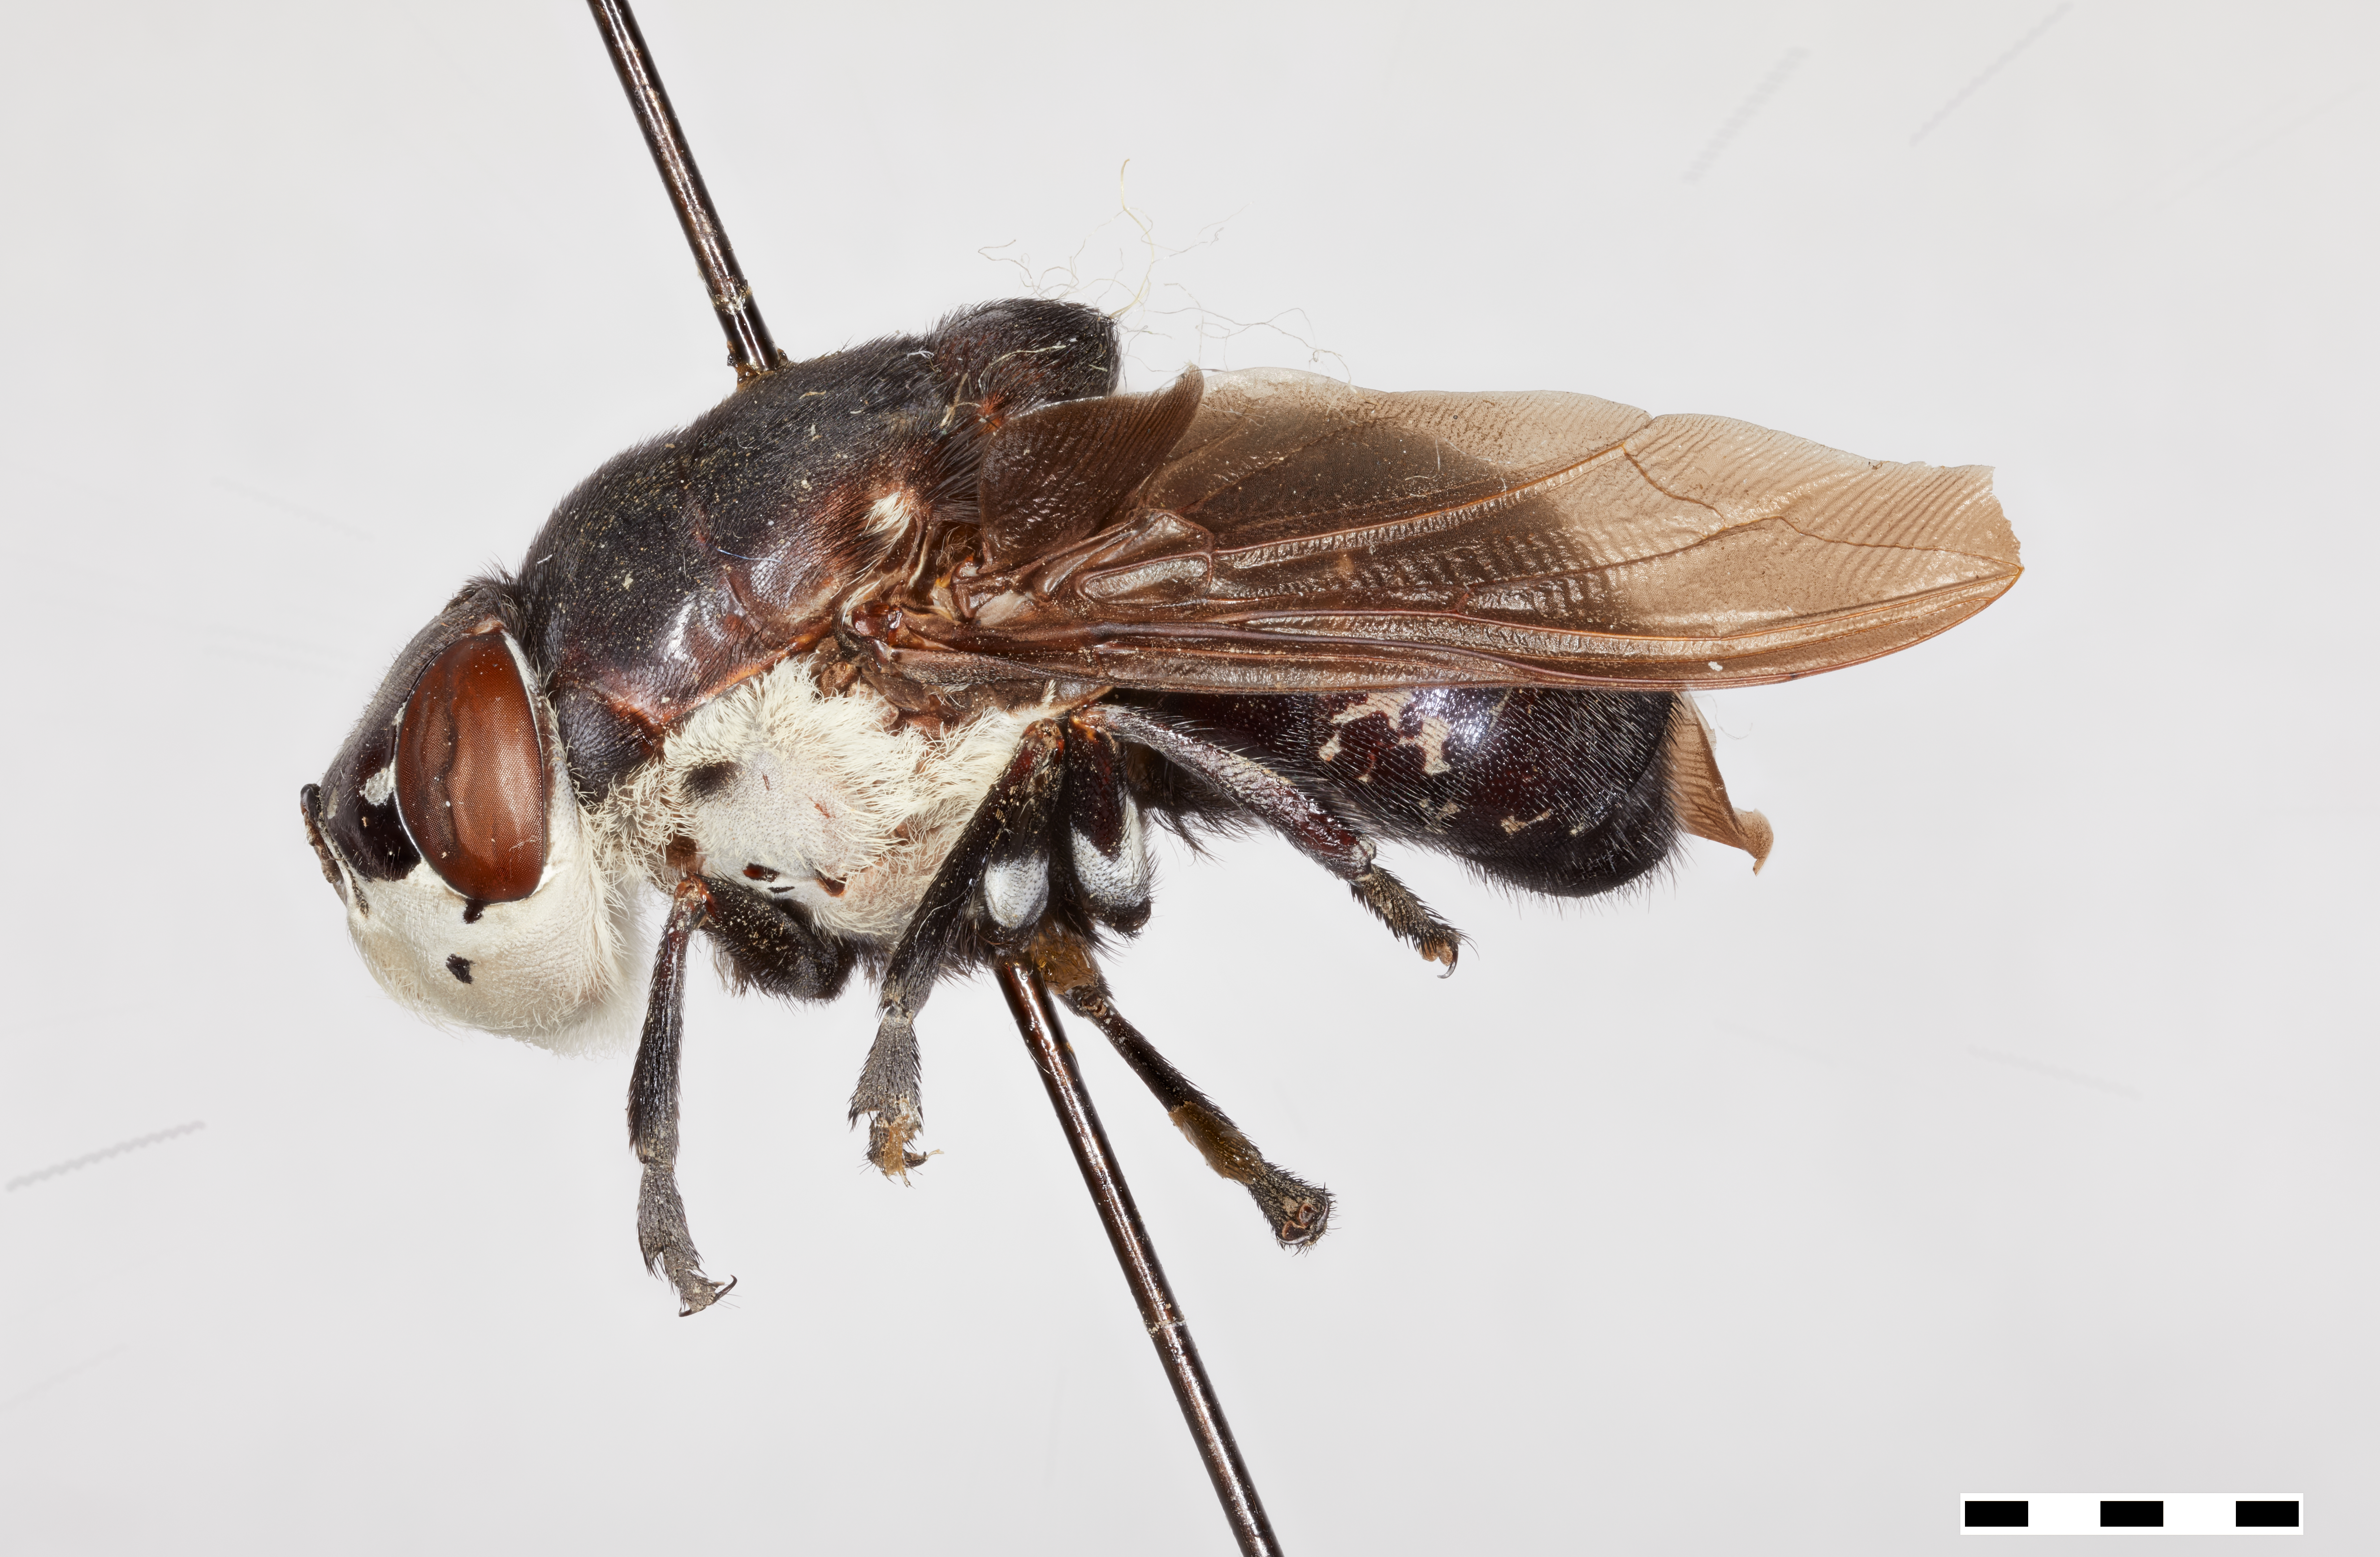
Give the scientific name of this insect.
Cuterebra aldrichi
